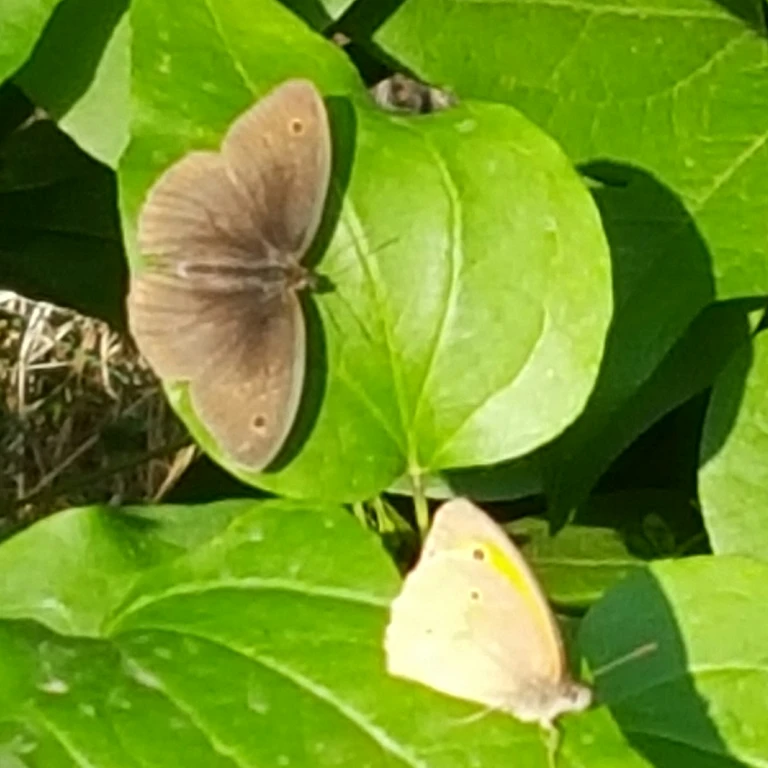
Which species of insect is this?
Maniola jurtina
